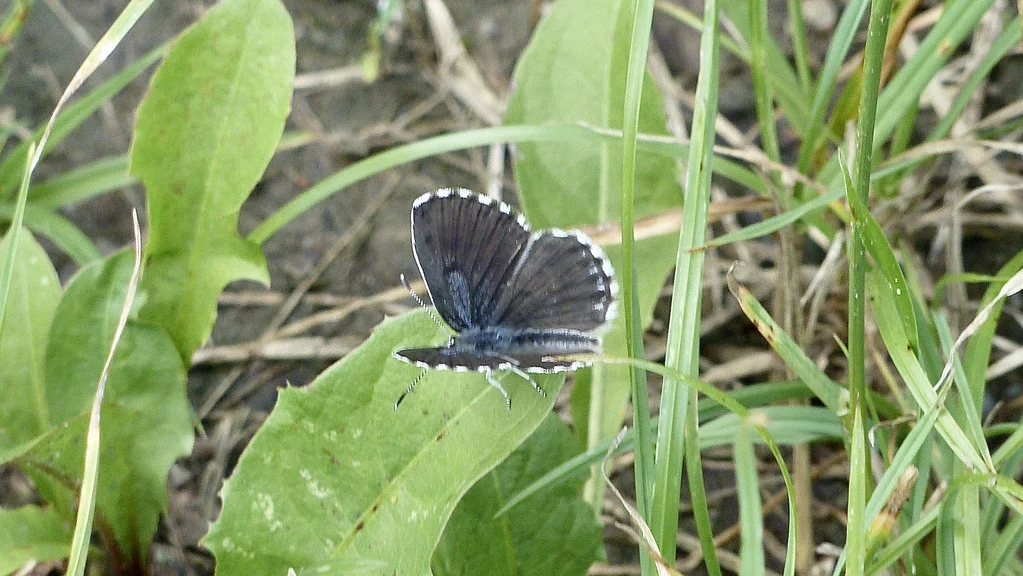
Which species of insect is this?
Scolitantides orion
